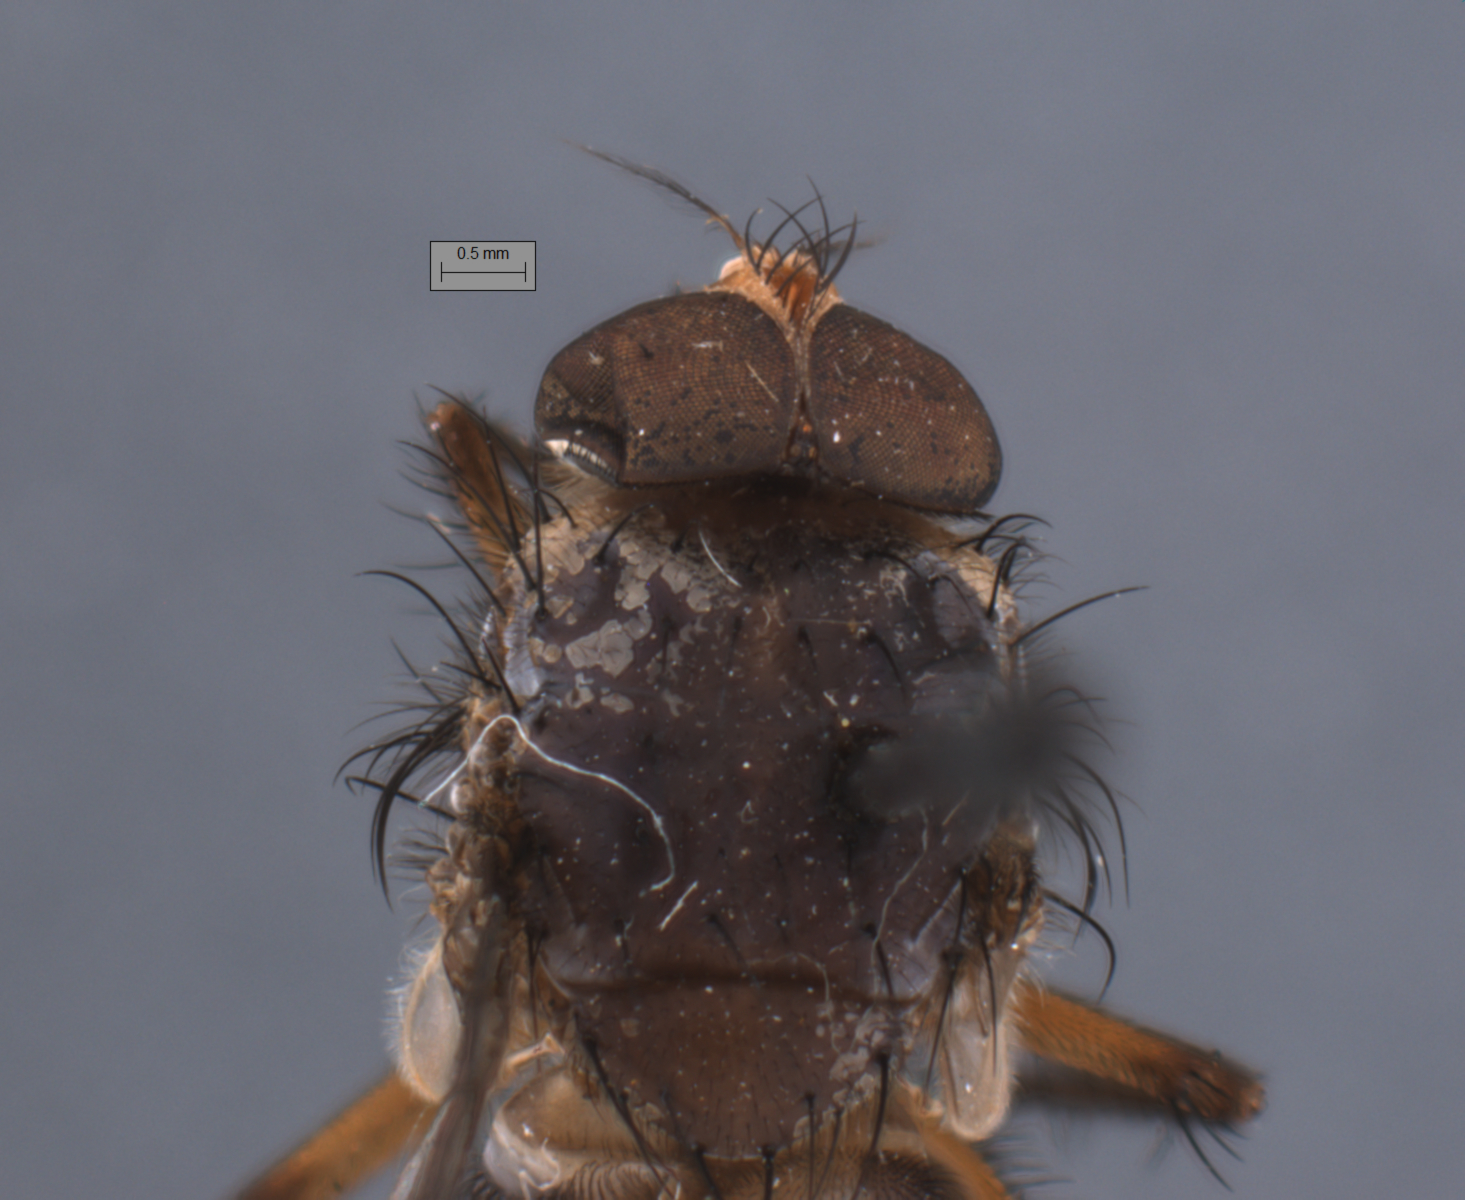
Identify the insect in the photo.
Huascaromusca flavicrura
